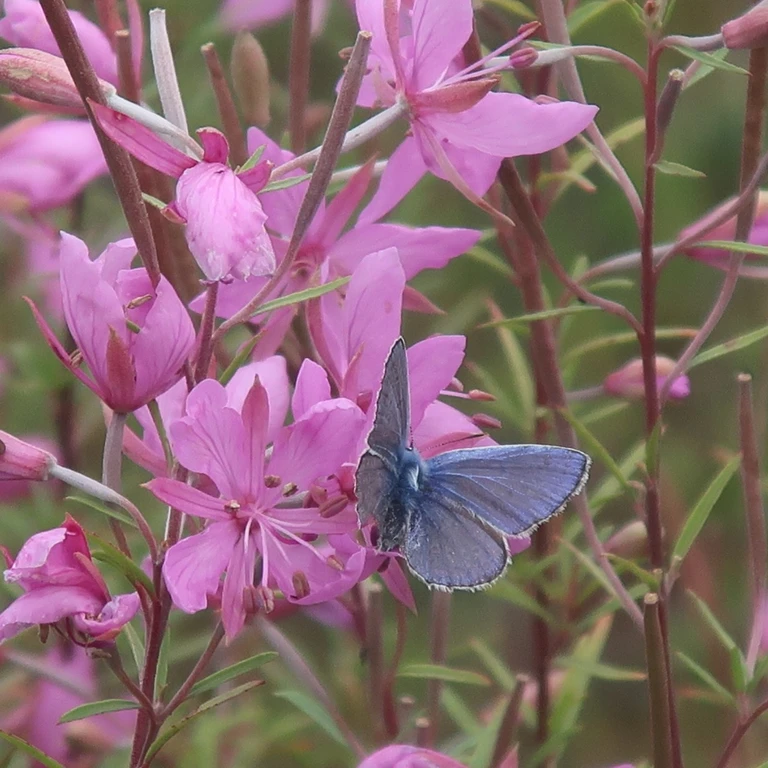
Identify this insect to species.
Polyommatus icarus
